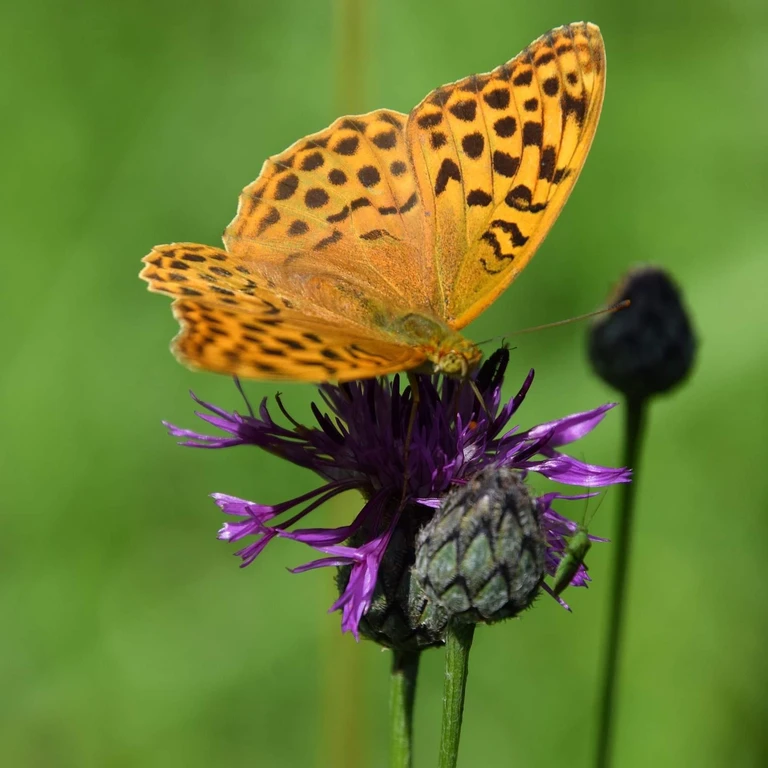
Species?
Argynnis paphia
